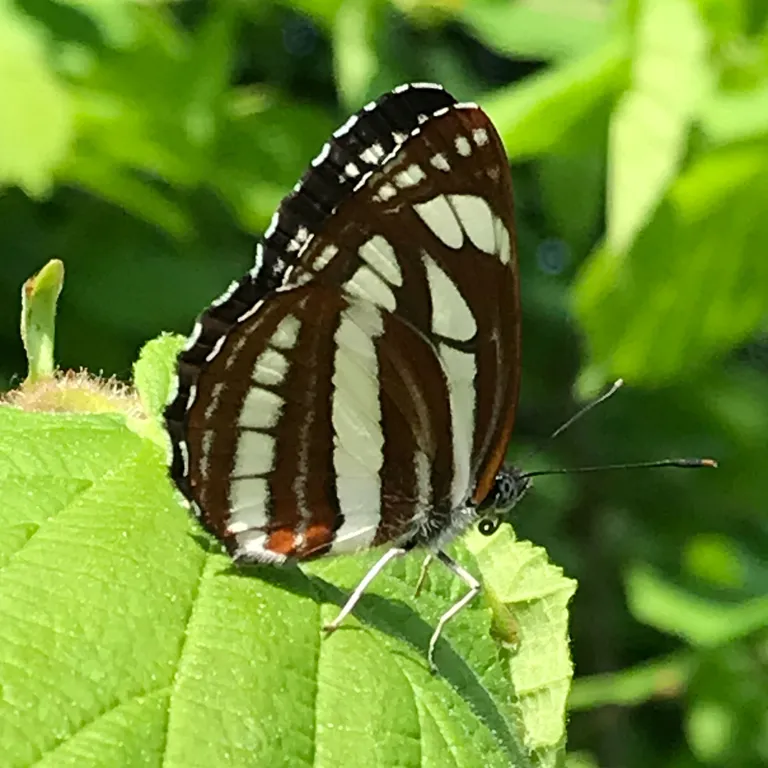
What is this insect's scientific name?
Neptis sappho
